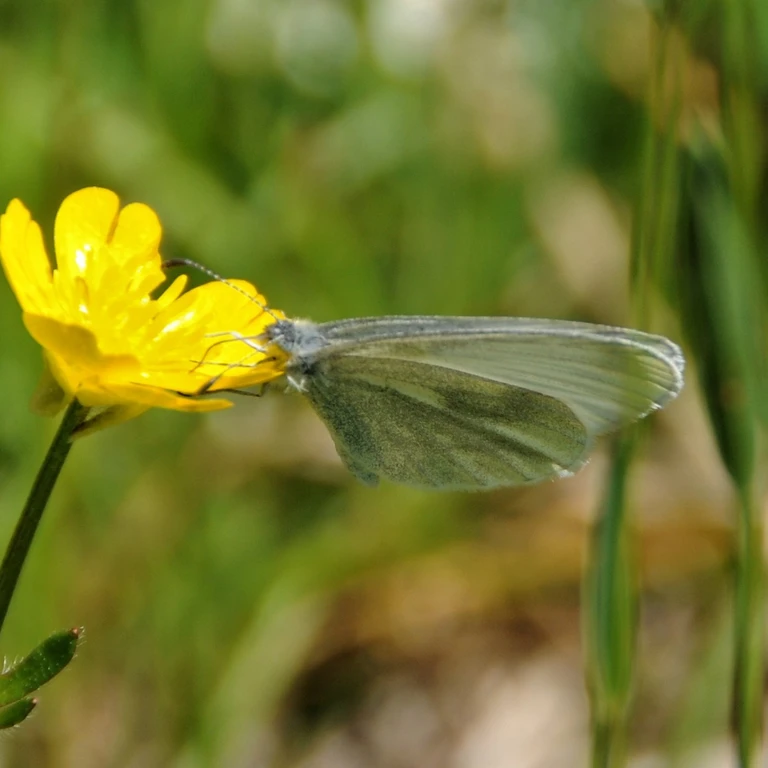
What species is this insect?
Leptidea sinapis/juvernica
